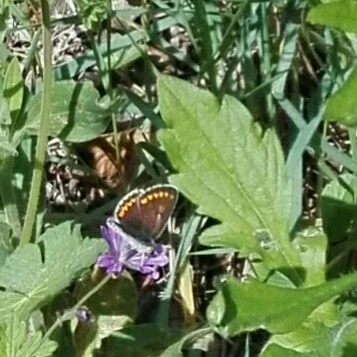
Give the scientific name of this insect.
Aricia agestis/artaxerxes
